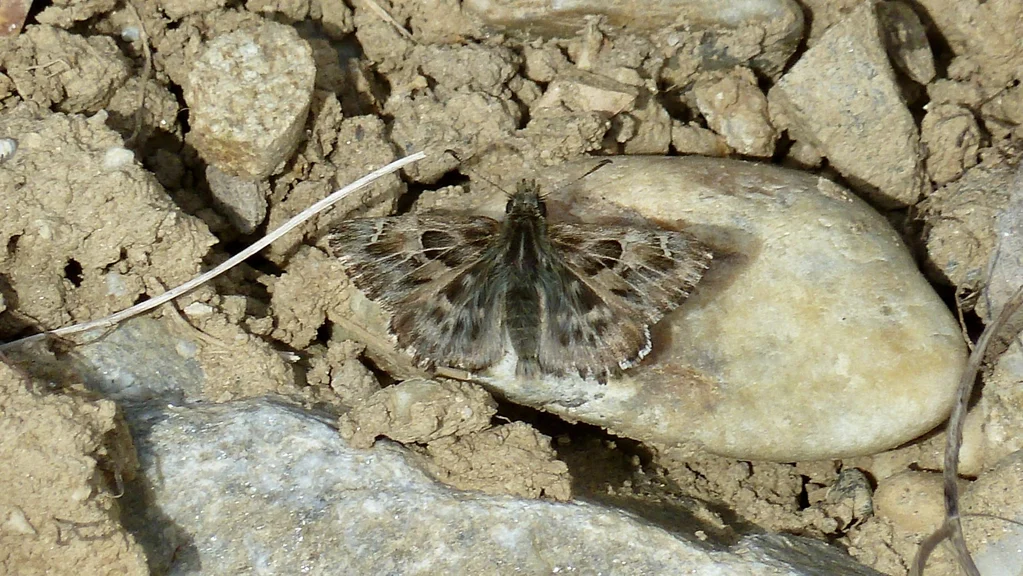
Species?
Carcharodus alceae
